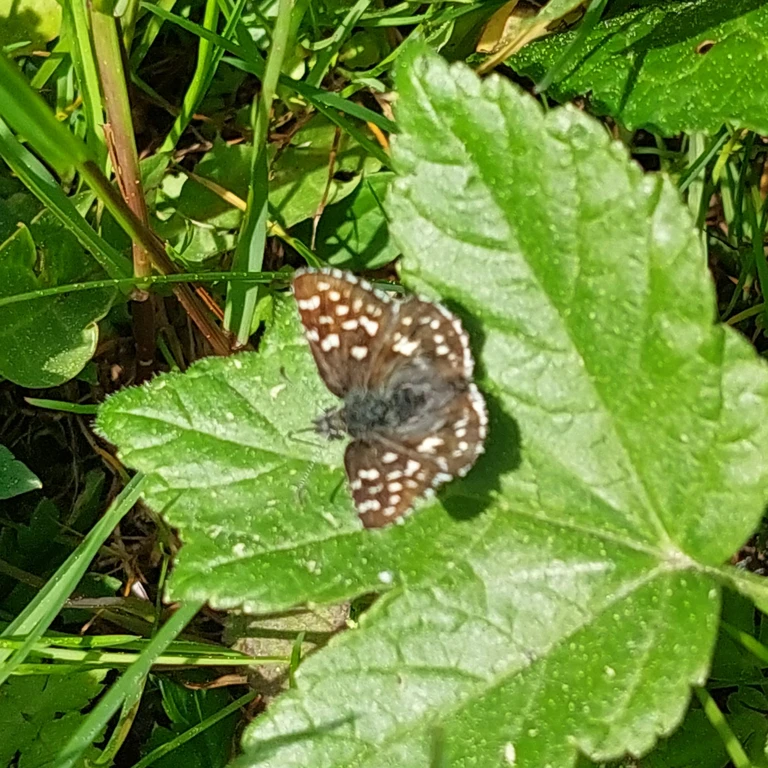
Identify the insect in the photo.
Pyrgus malvae
